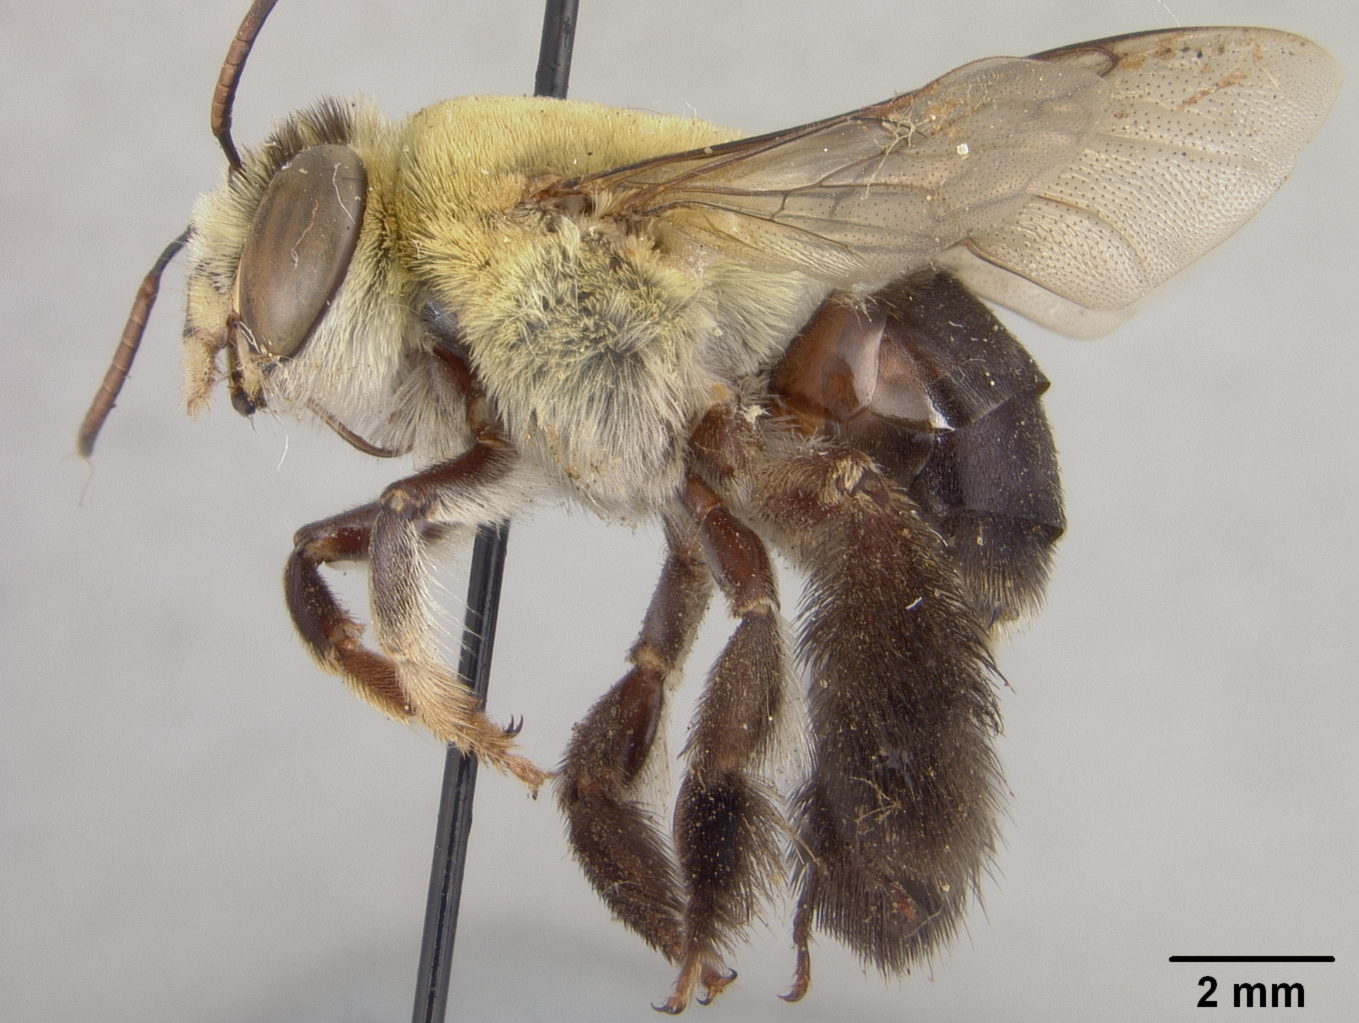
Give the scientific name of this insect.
Centris nitida
